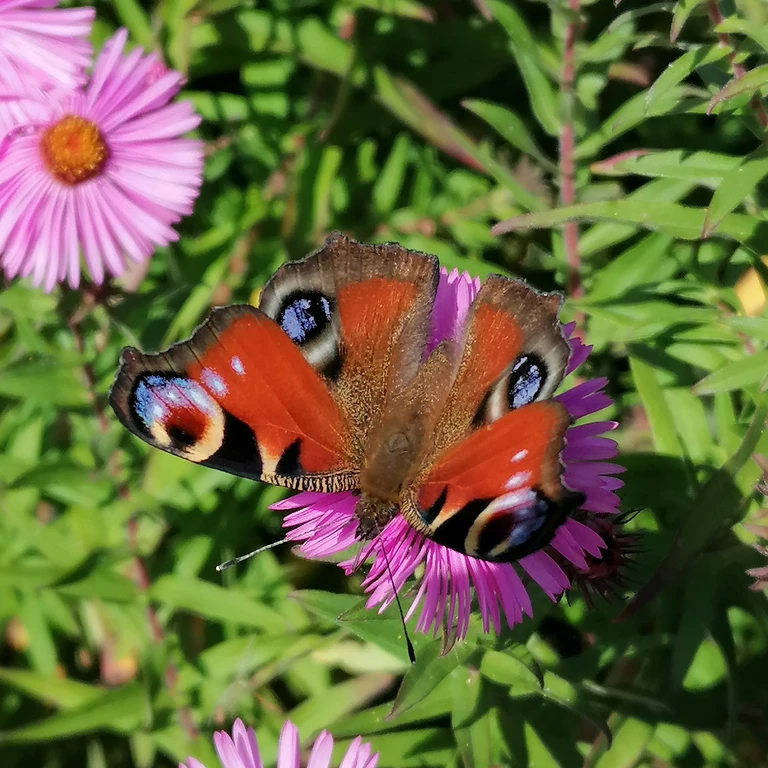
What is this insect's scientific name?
Aglais io
